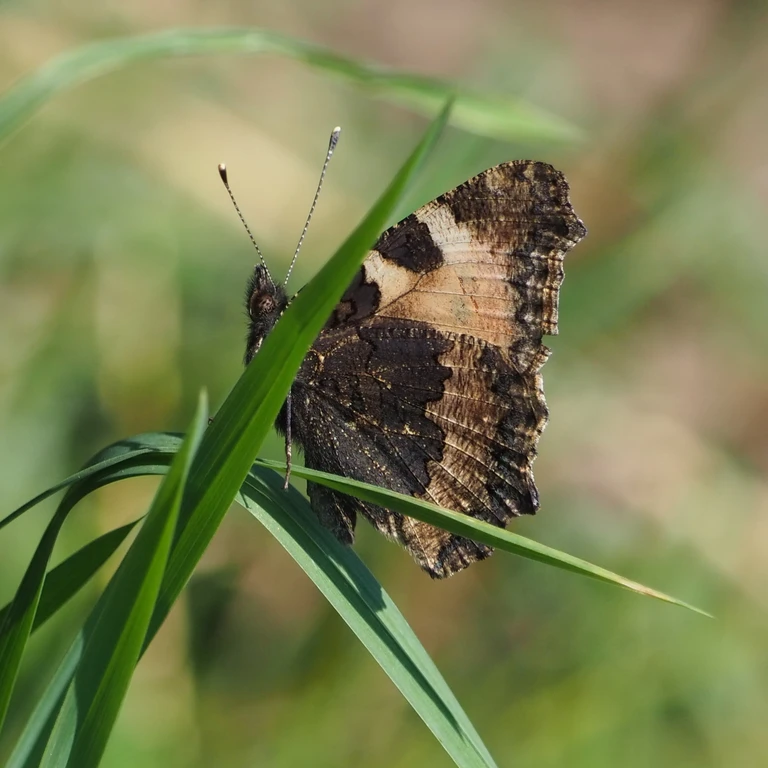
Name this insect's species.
Aglais urticae
